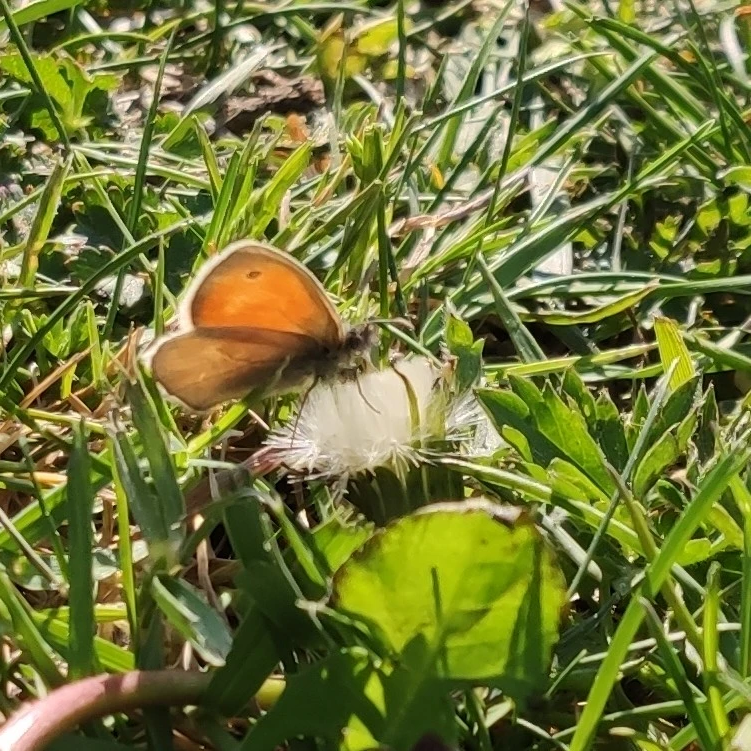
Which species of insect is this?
Coenonympha pamphilus
